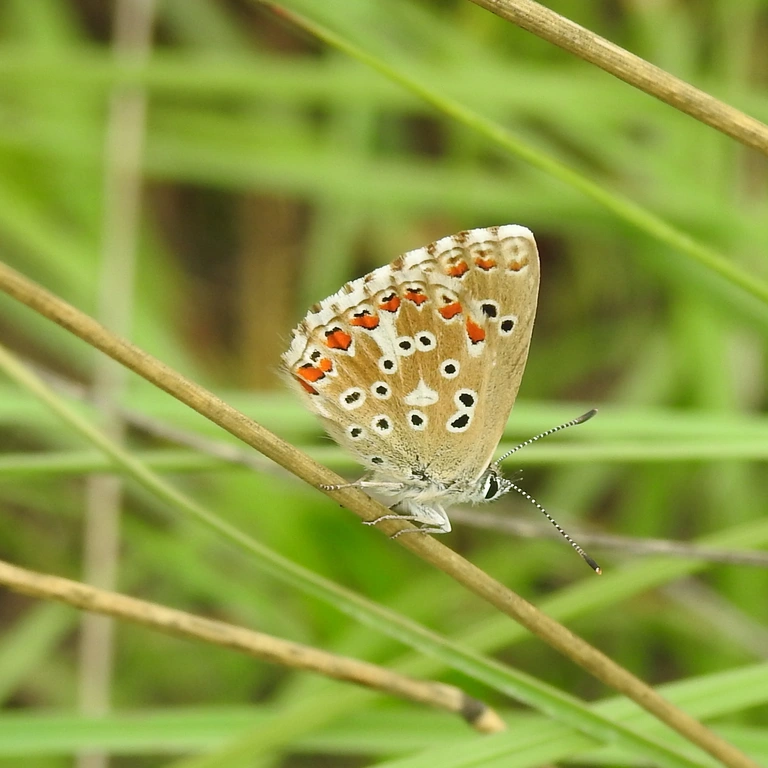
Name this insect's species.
Lysandra bellargus
